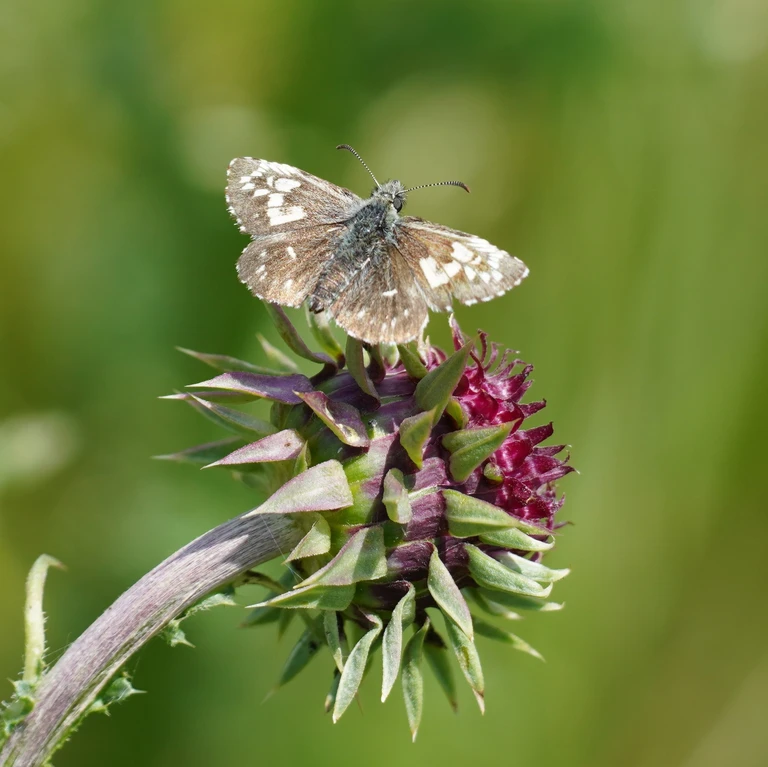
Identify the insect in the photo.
Pyrgus malvae
